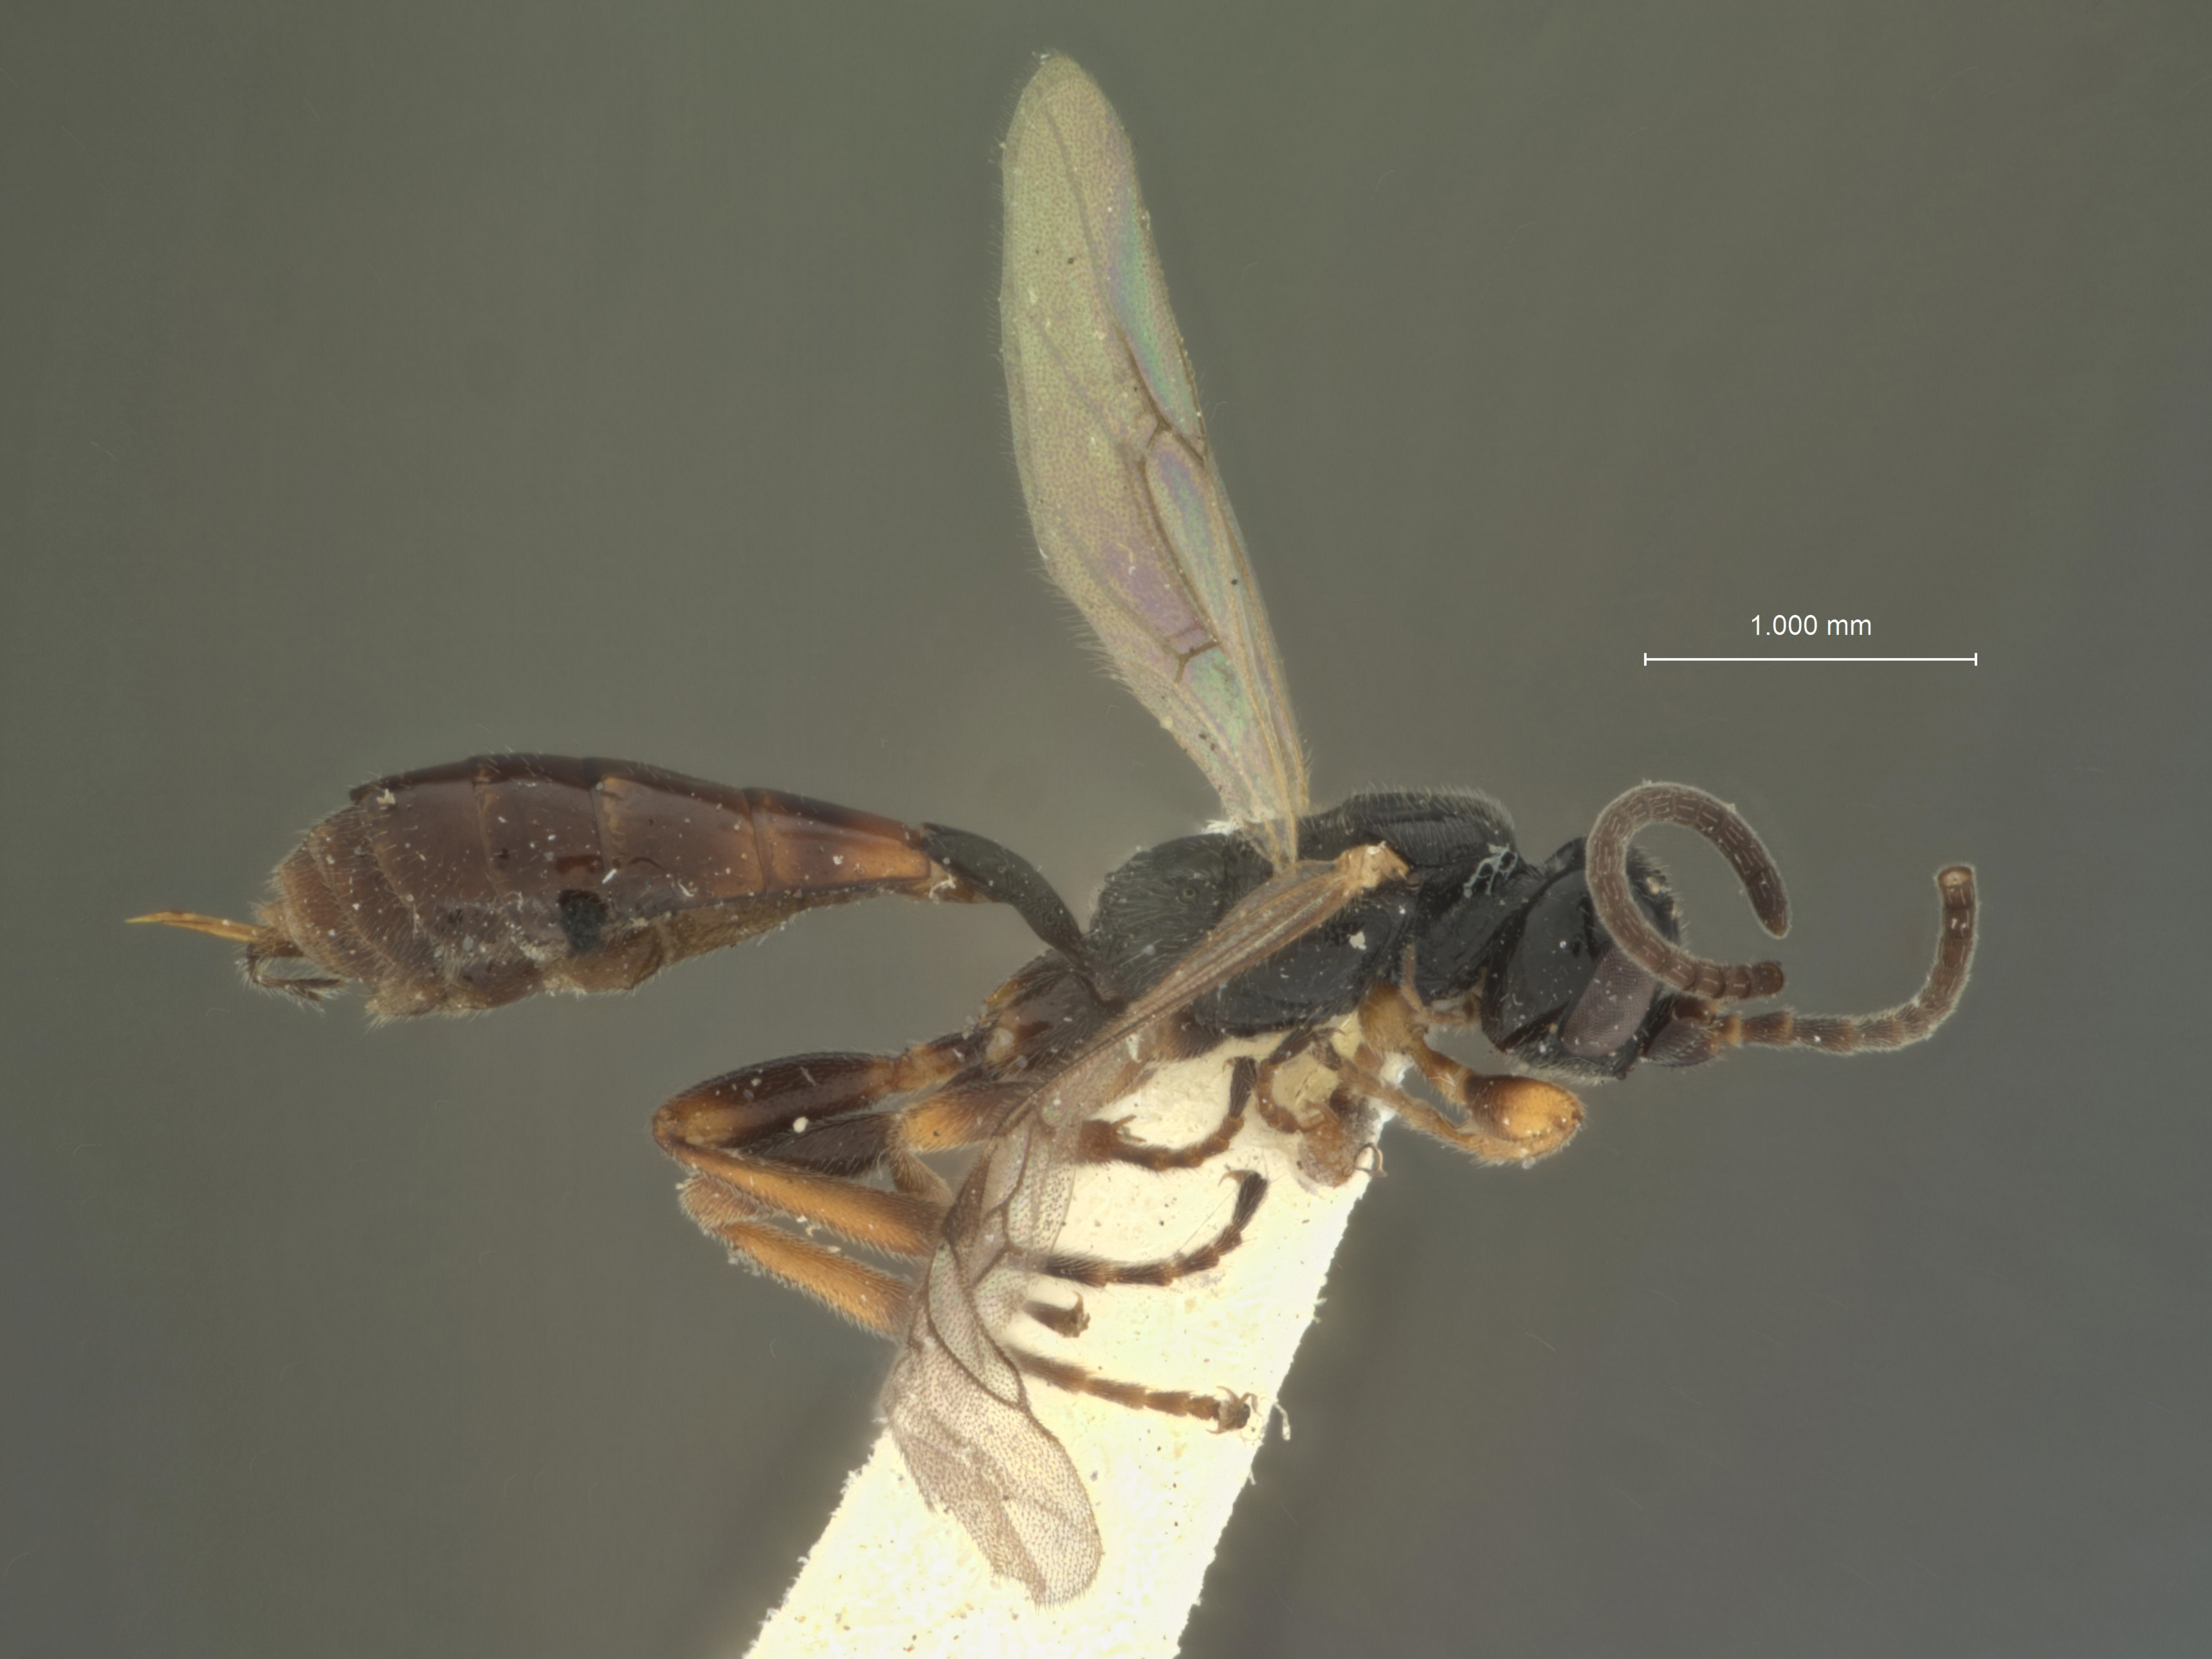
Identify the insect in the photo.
Bathymetis rubrocincta
